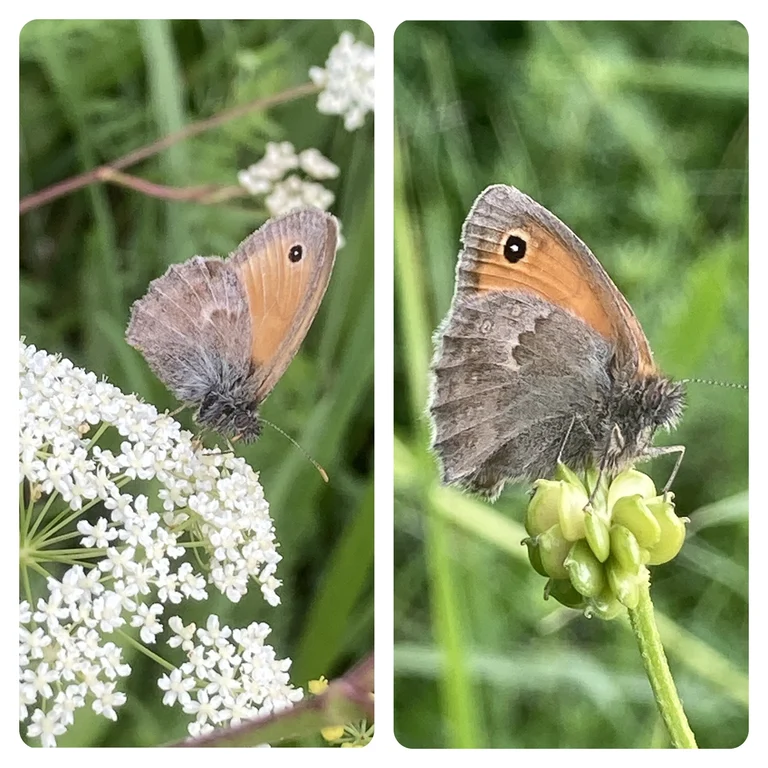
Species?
Coenonympha pamphilus
